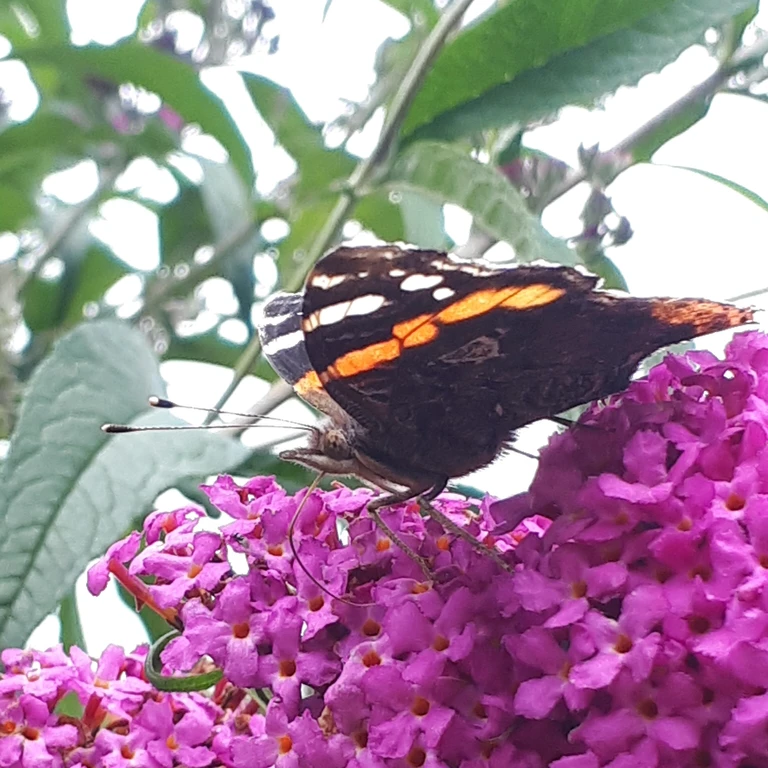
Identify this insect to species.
Vanessa atalanta
